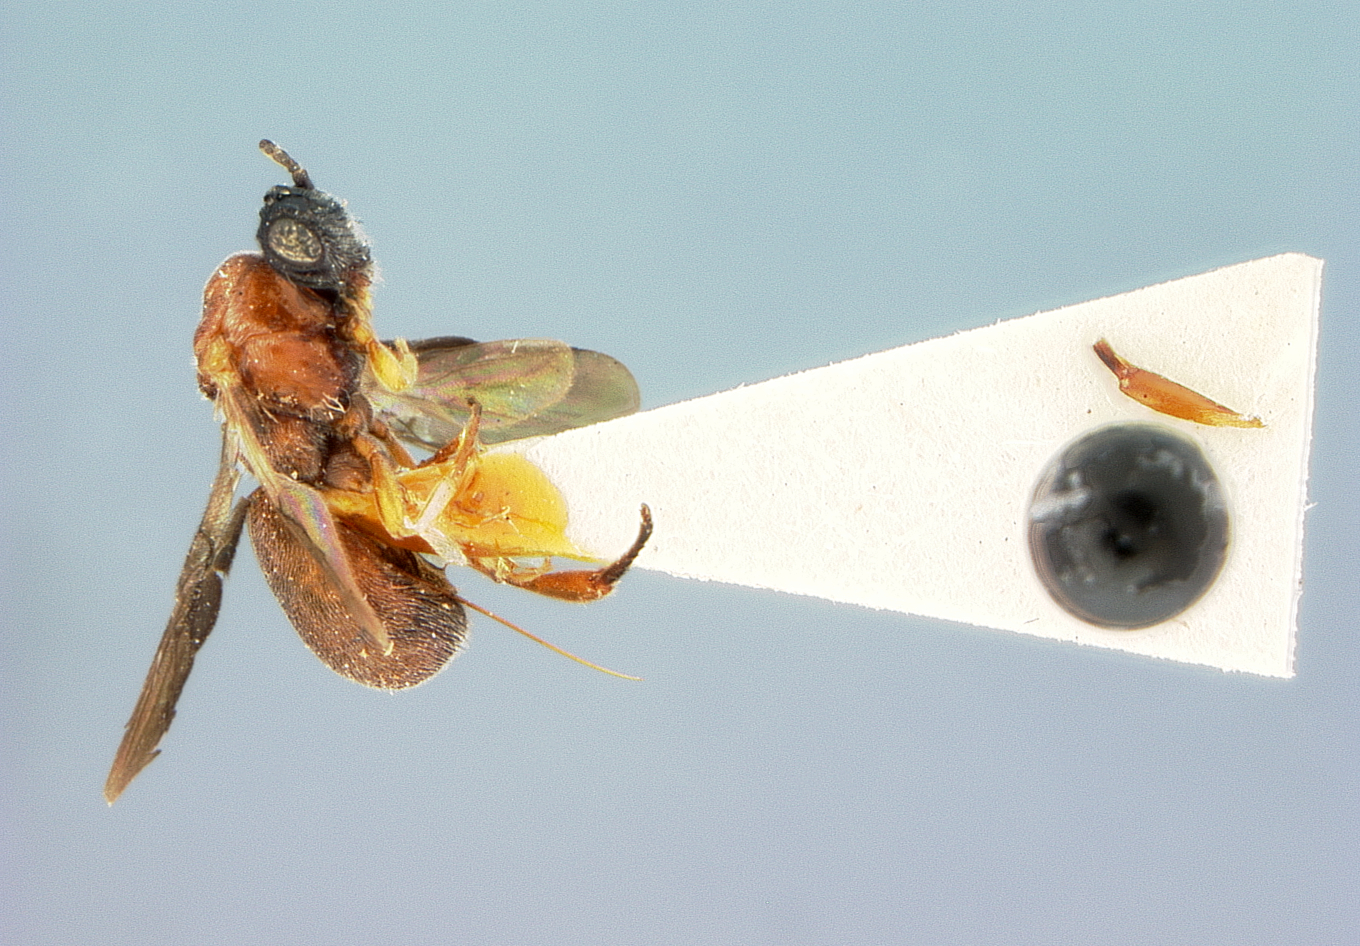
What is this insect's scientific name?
Urosigalphus rubicorpus
